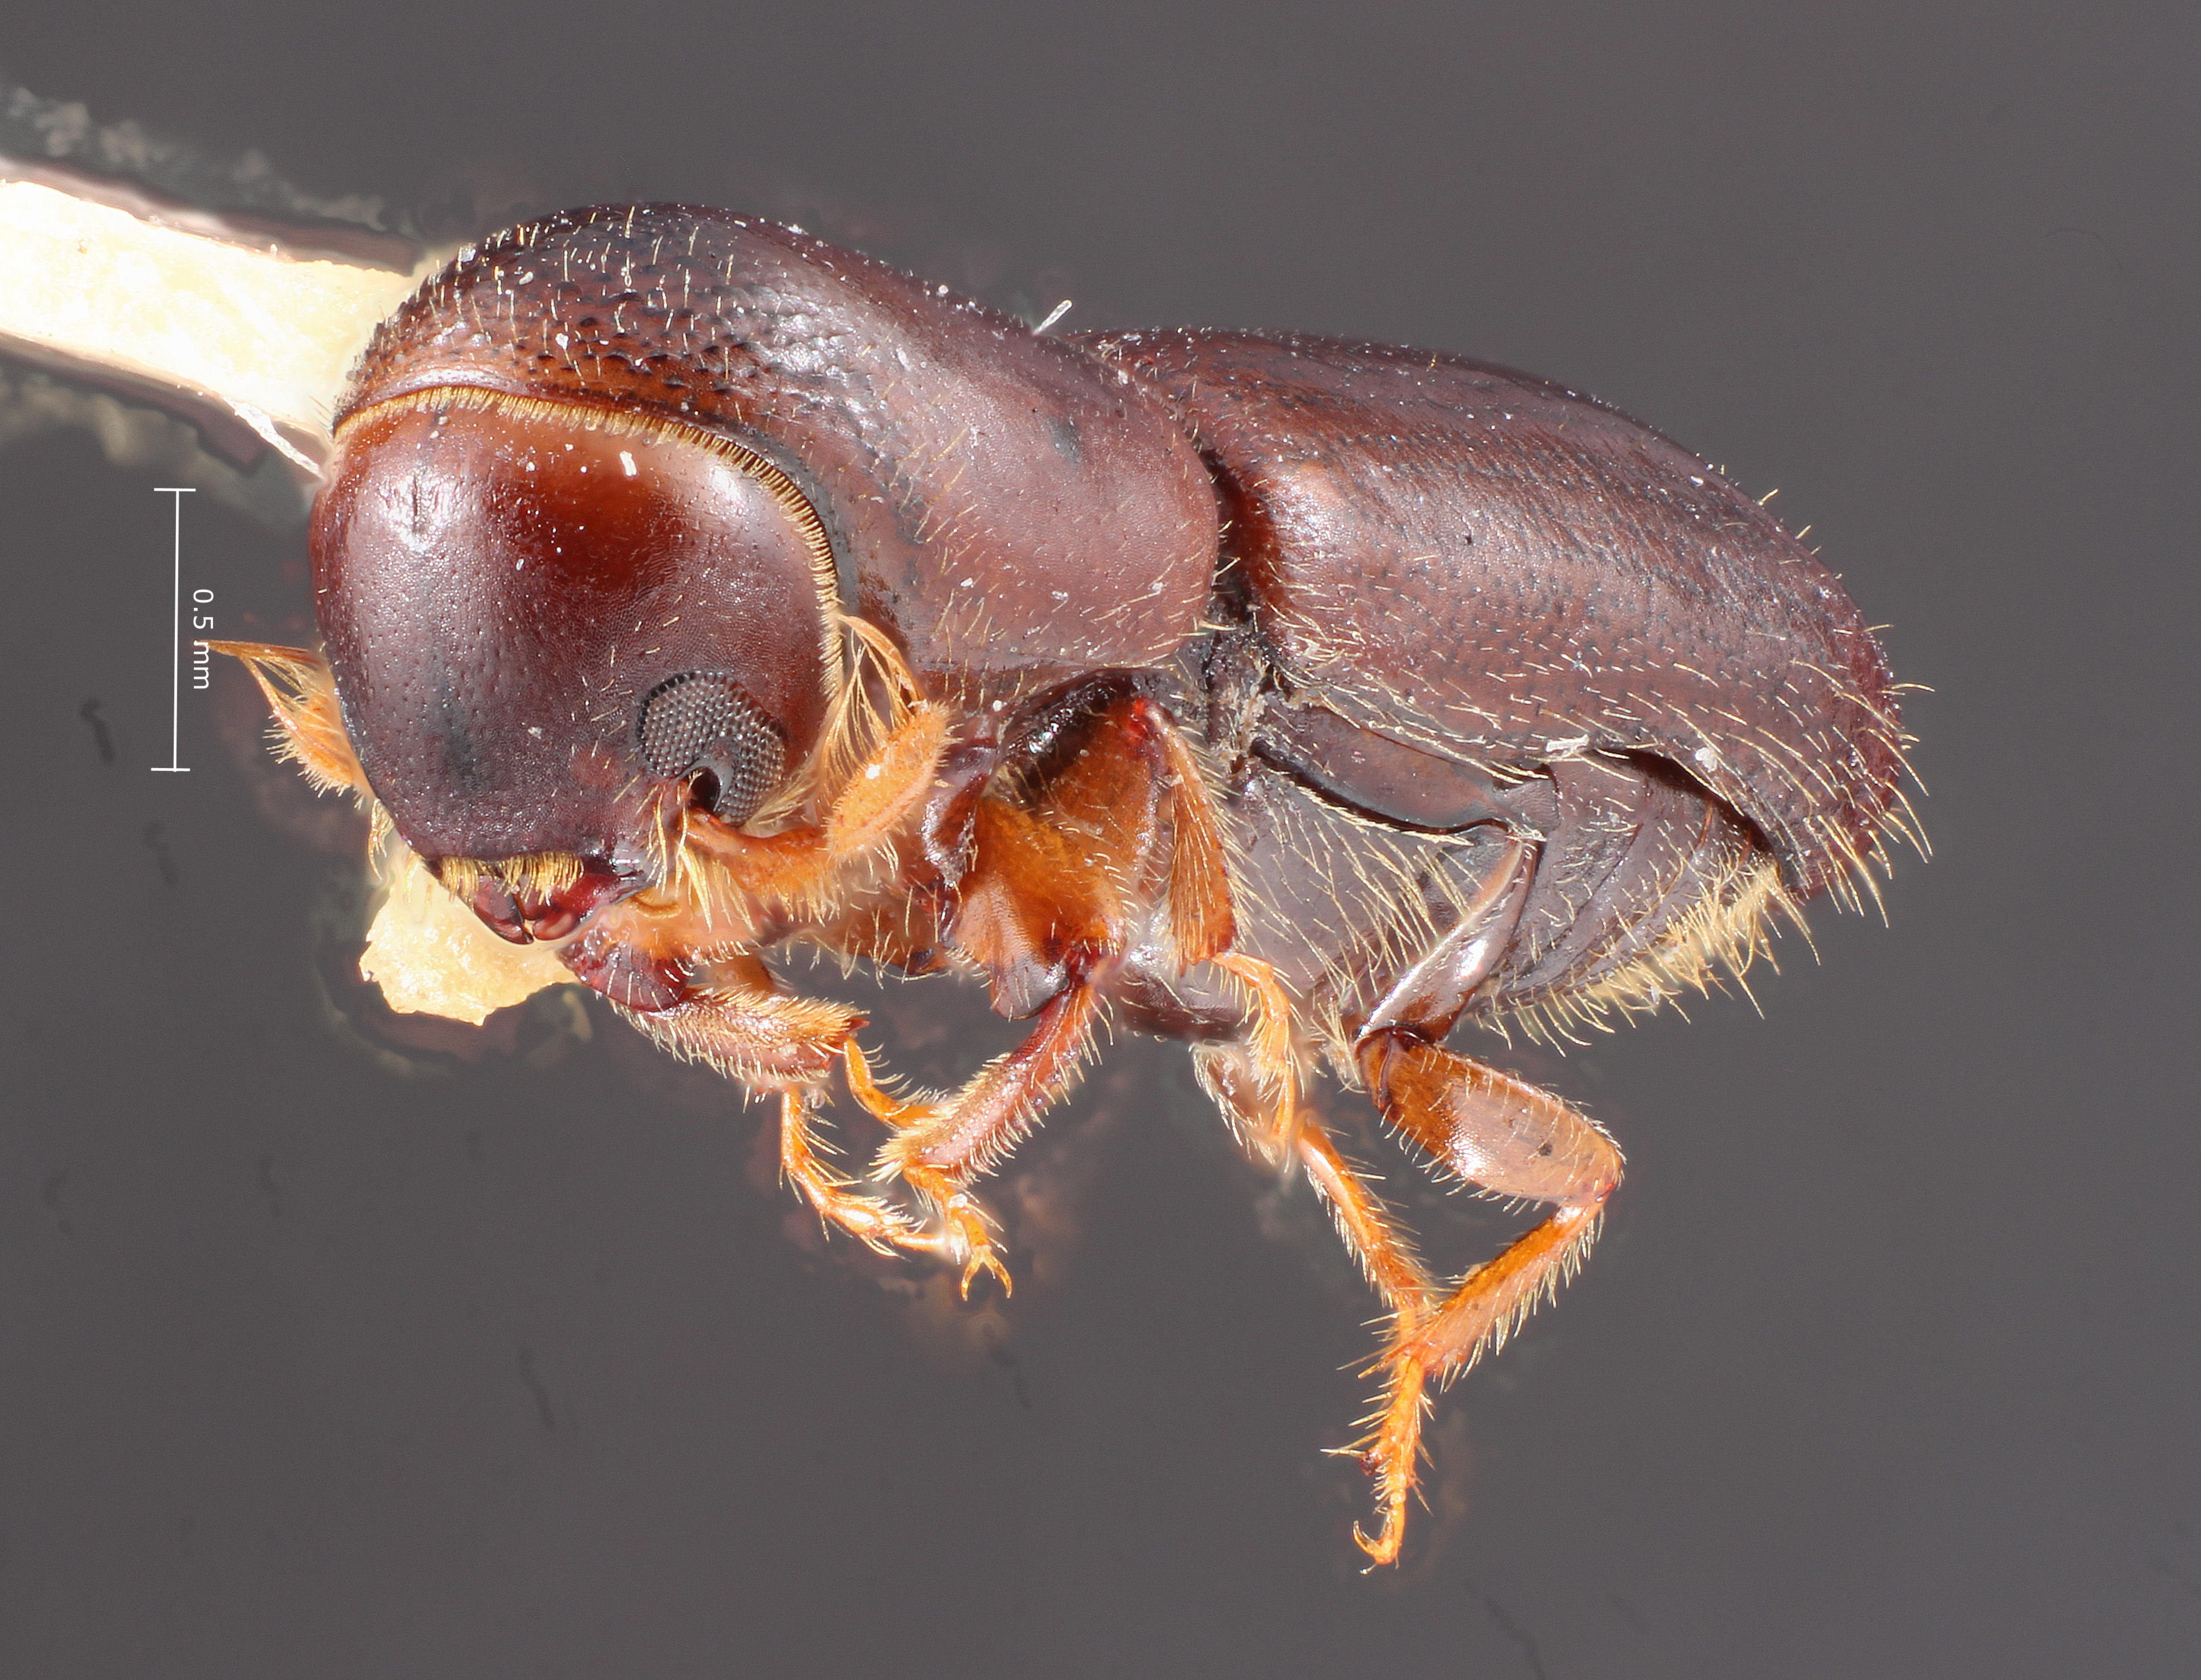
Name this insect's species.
Monarthrum quercum
